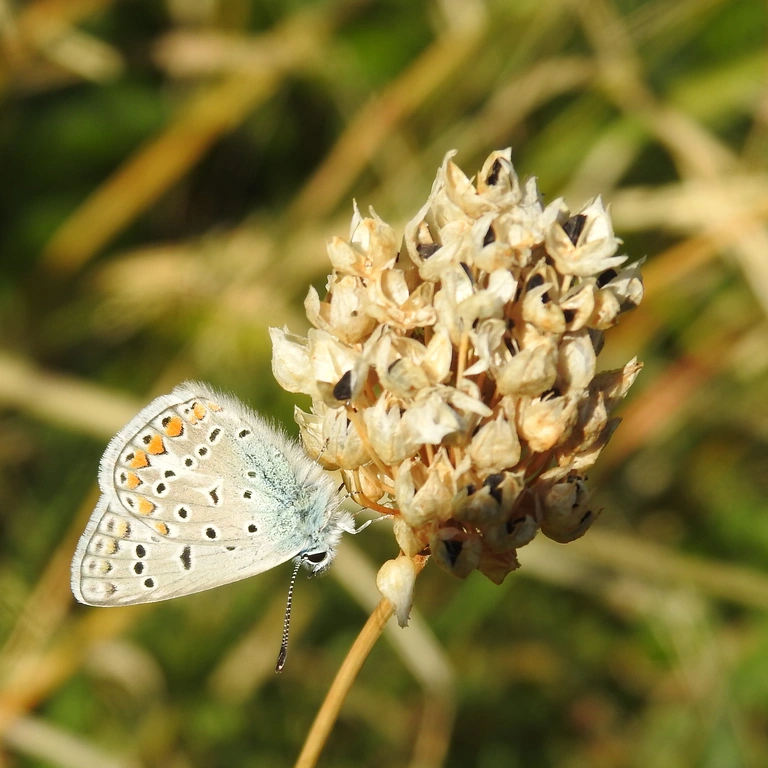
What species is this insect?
Polyommatus icarus
